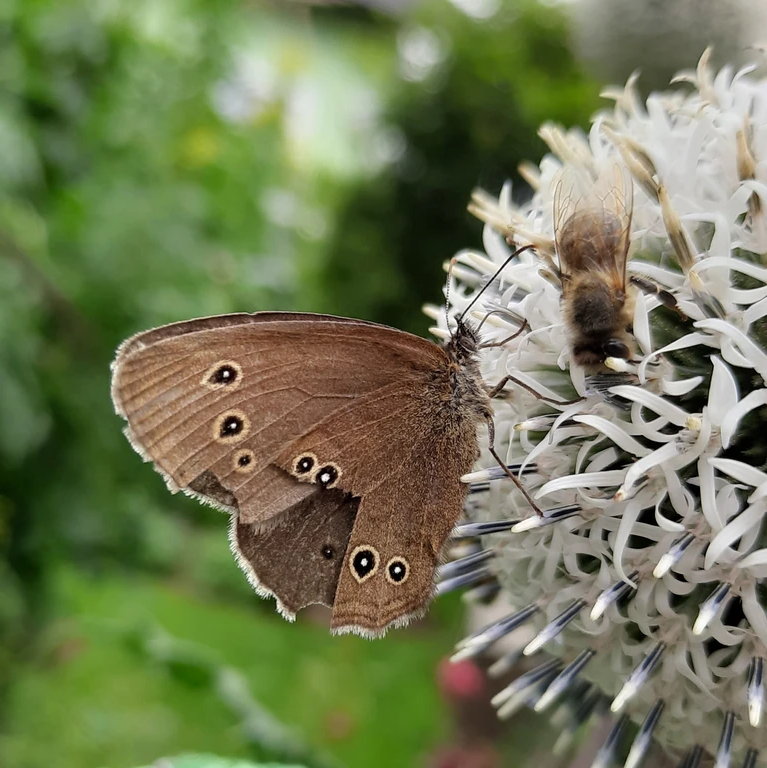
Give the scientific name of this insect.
Aphantopus hyperantus
